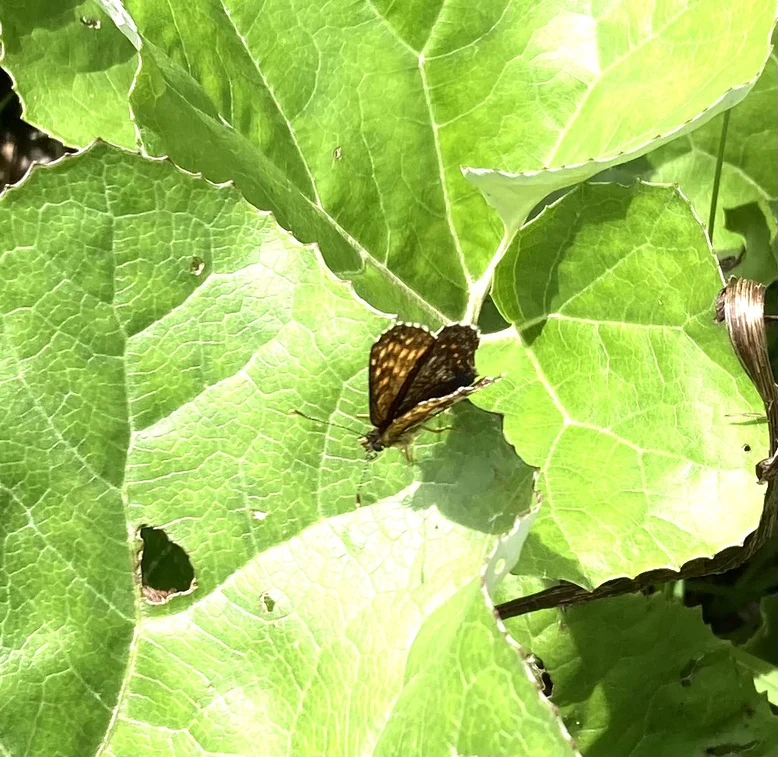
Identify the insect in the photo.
Melitaea diamina
